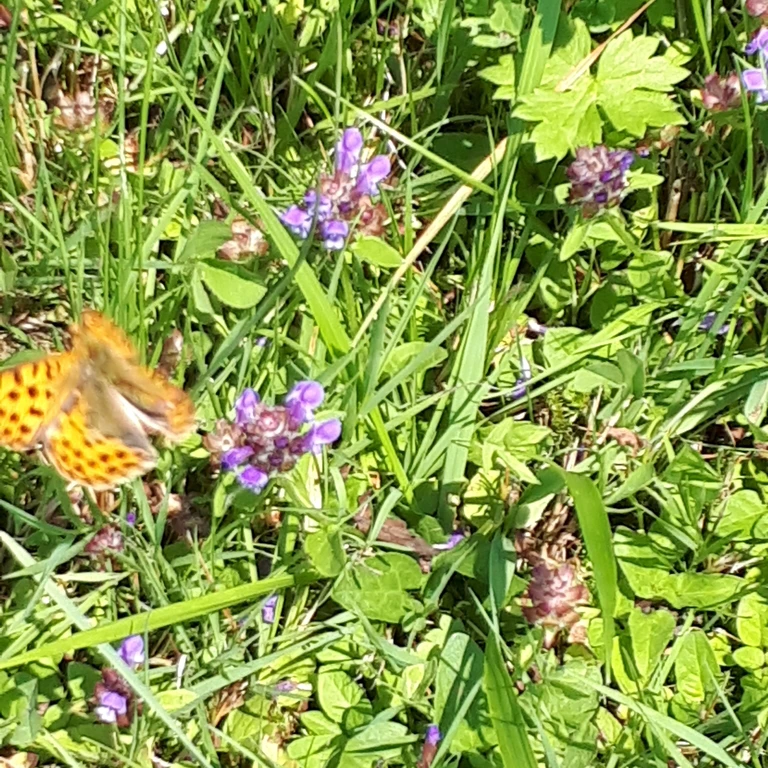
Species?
Issoria lathonia
